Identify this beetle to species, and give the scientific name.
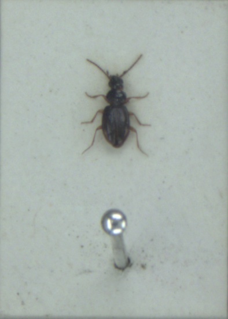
Bembidion mannerheimii
